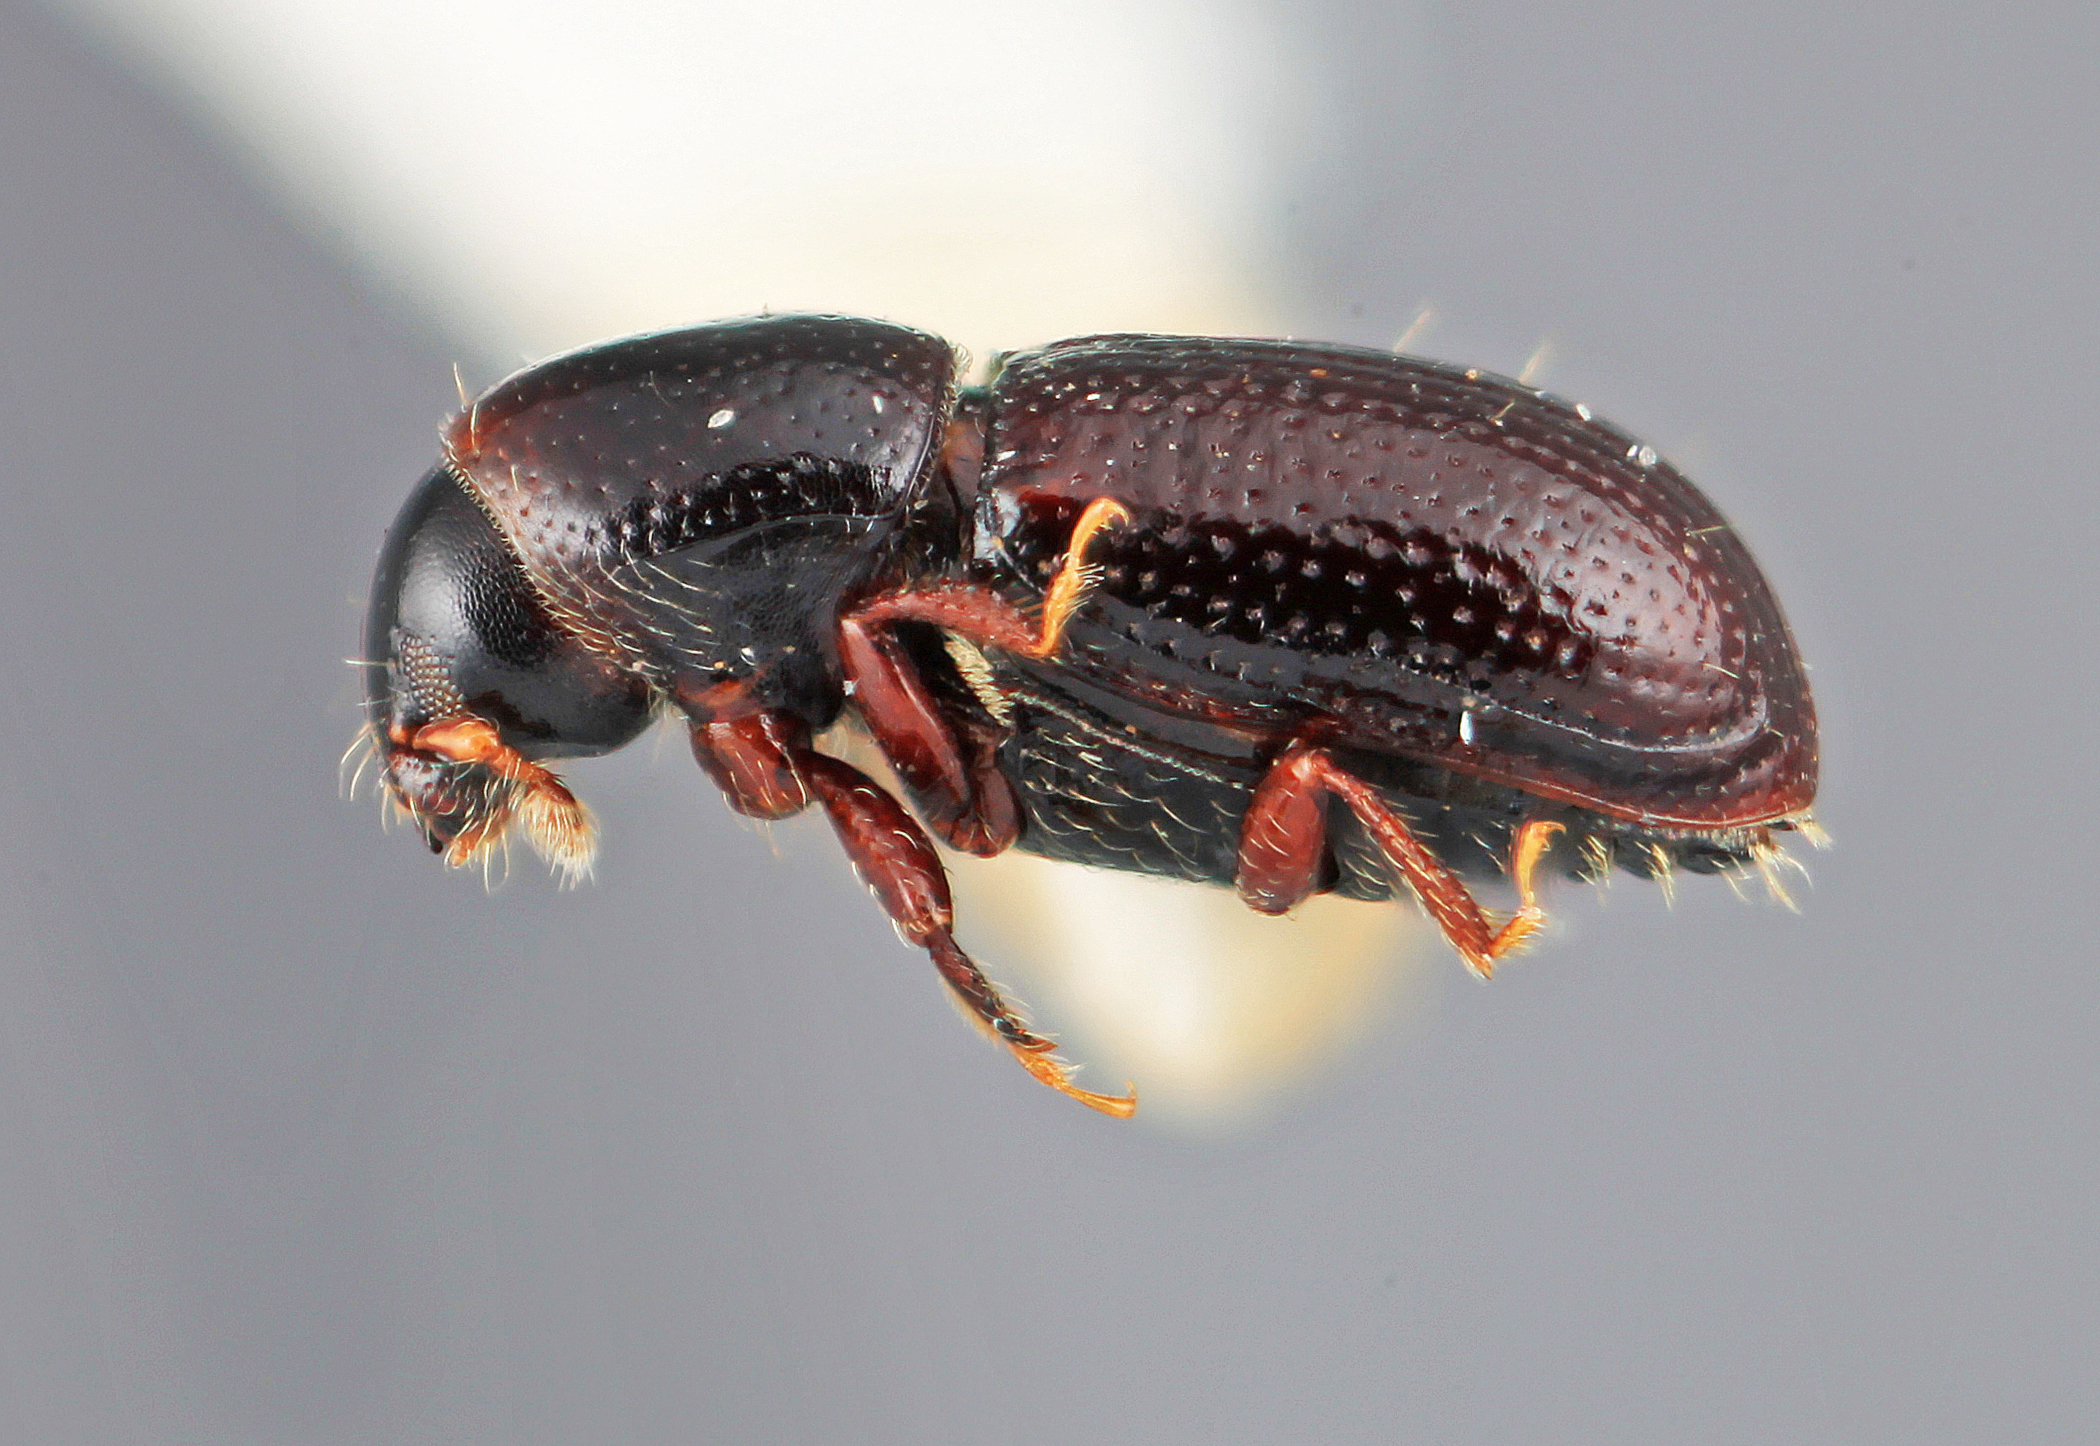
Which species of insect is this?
Scolytodes radiatus
